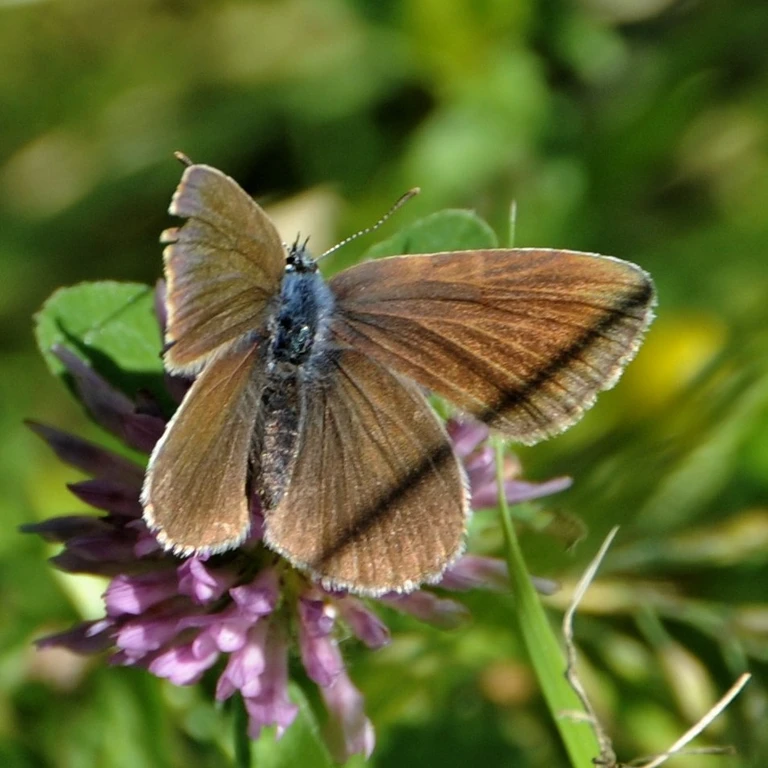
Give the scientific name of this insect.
Cyaniris semiargus
